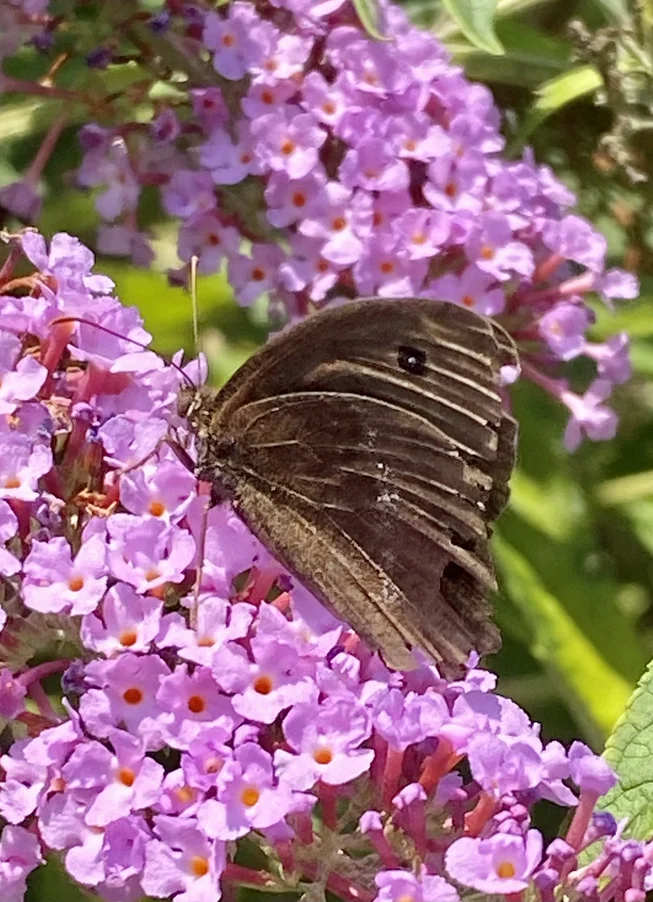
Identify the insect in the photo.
Minois dryas
